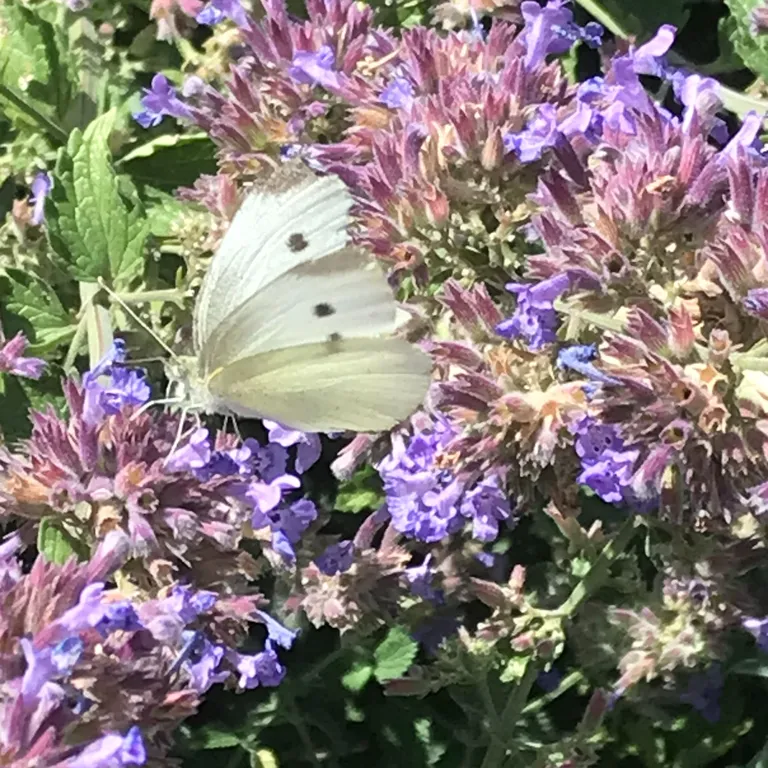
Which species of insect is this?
Pieris rapae
